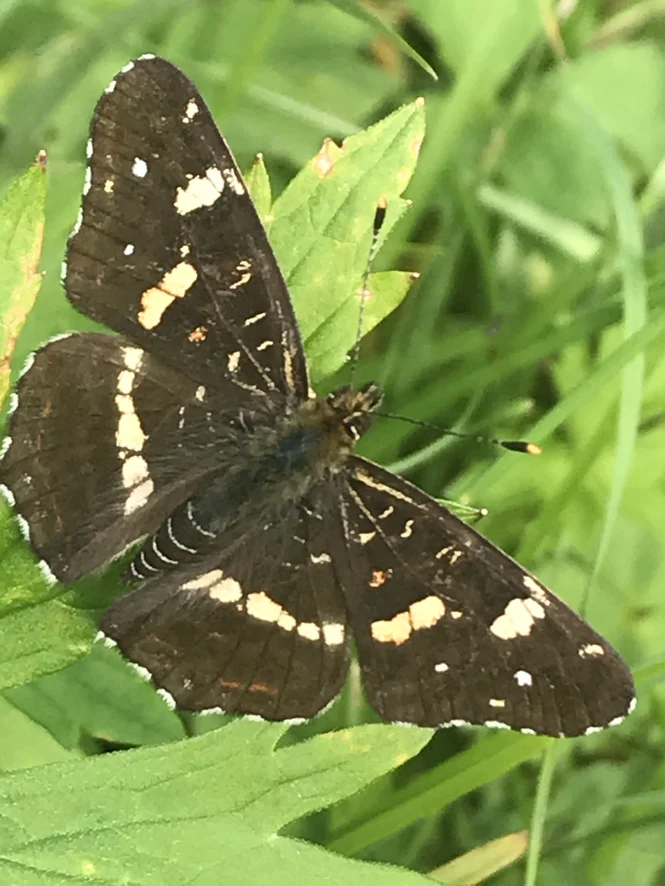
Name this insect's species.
Araschnia levana
